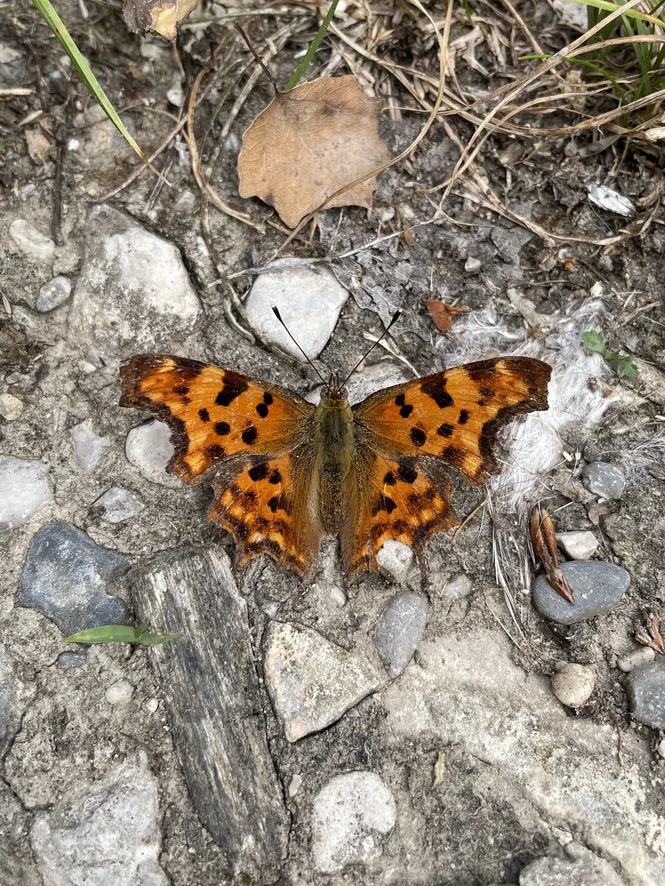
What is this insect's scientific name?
Polygonia c-album
